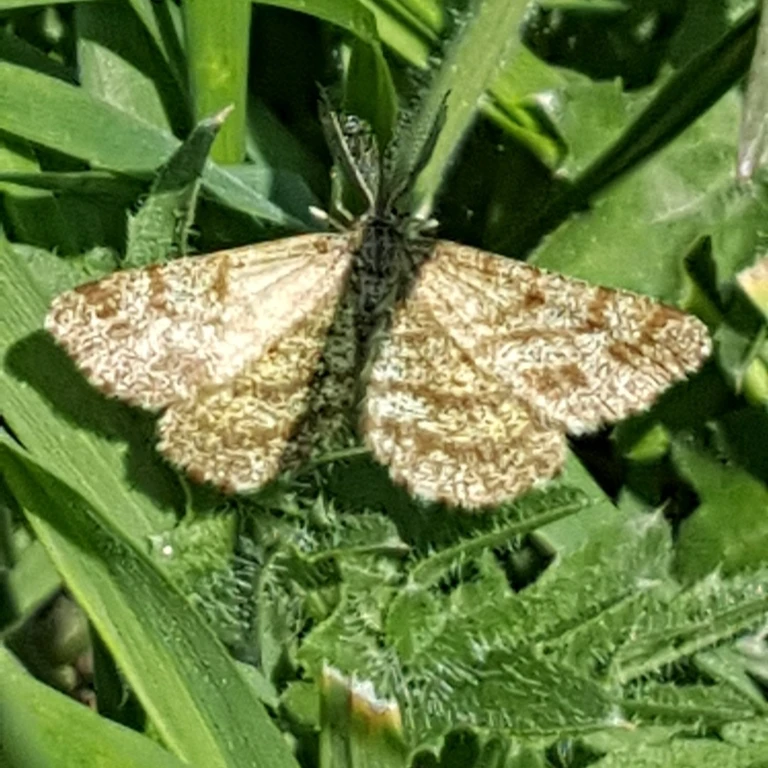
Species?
Ematurga atomaria
